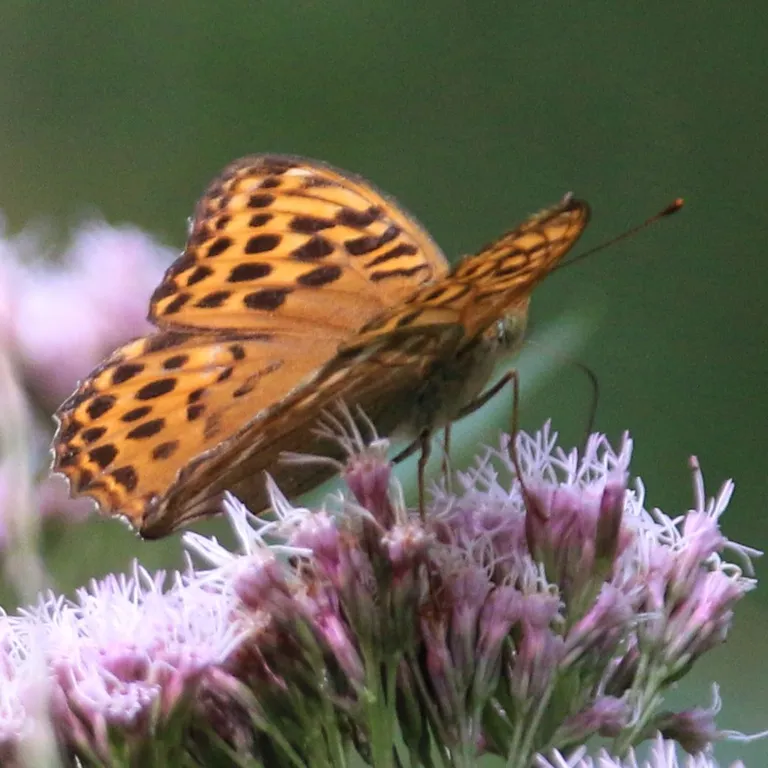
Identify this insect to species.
Argynnis paphia
